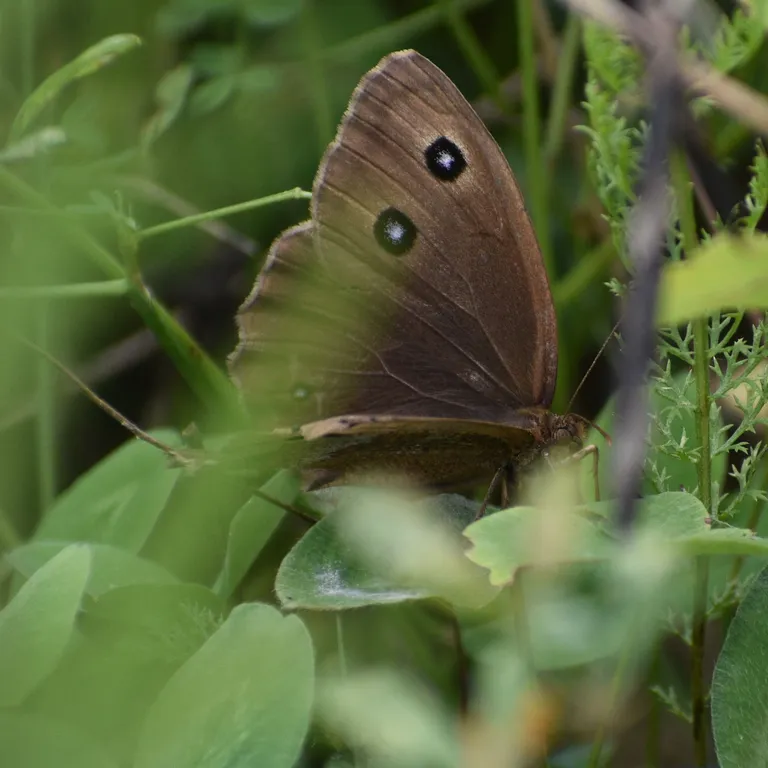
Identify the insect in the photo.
Minois dryas
